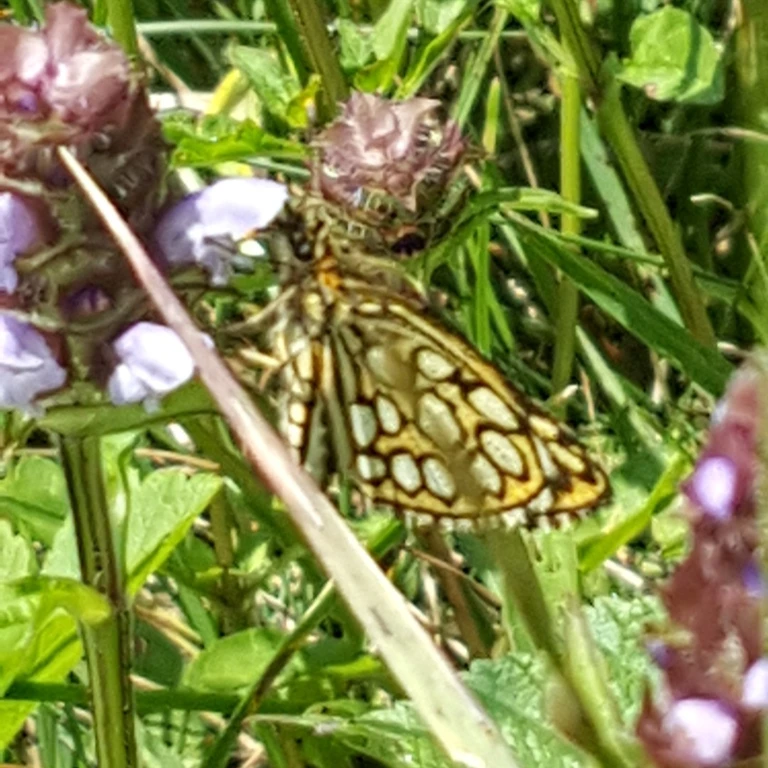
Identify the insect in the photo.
Heteropterus morpheus
